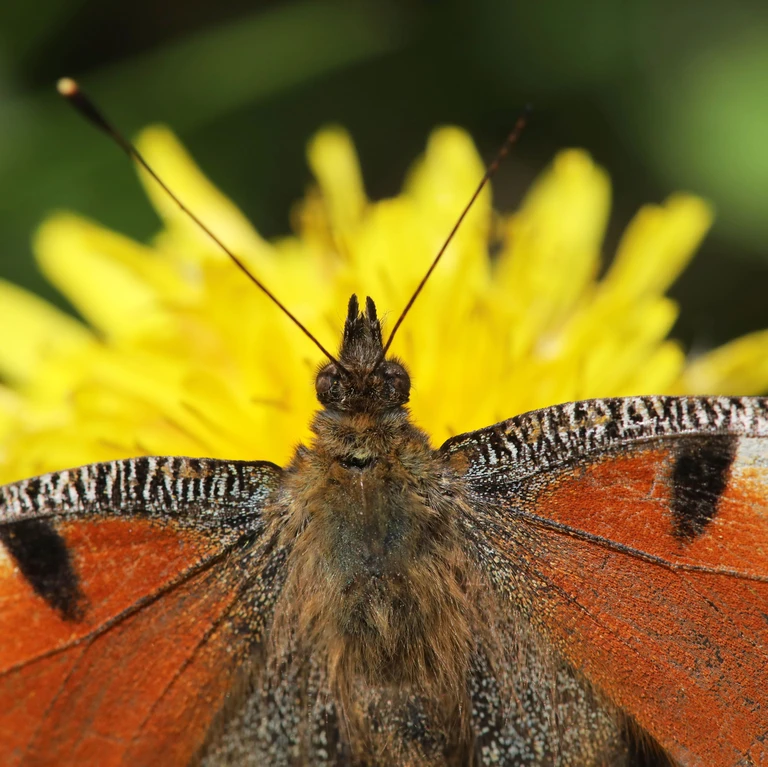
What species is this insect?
Aglais io
